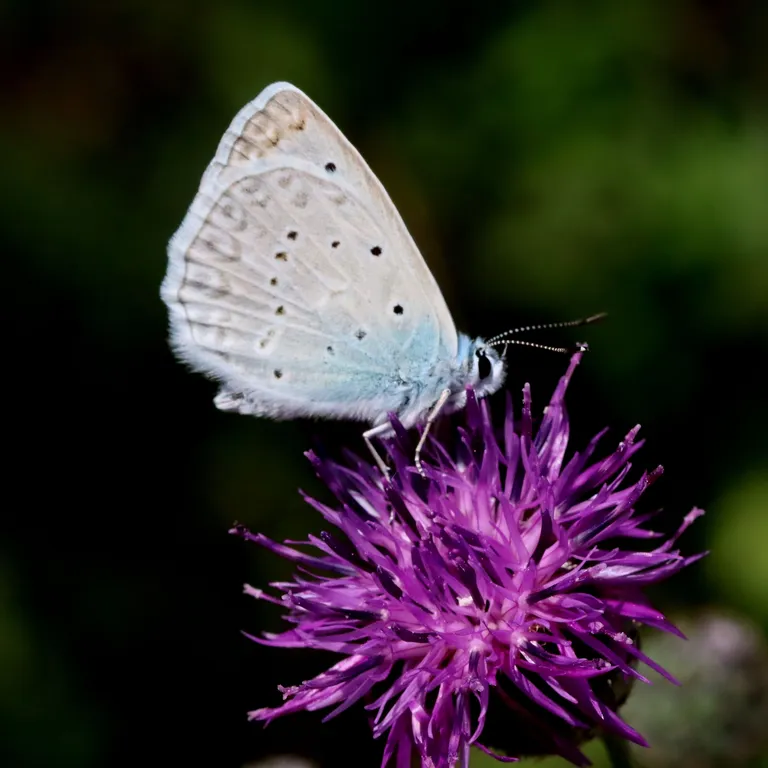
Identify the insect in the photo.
Polyommatus daphnis
